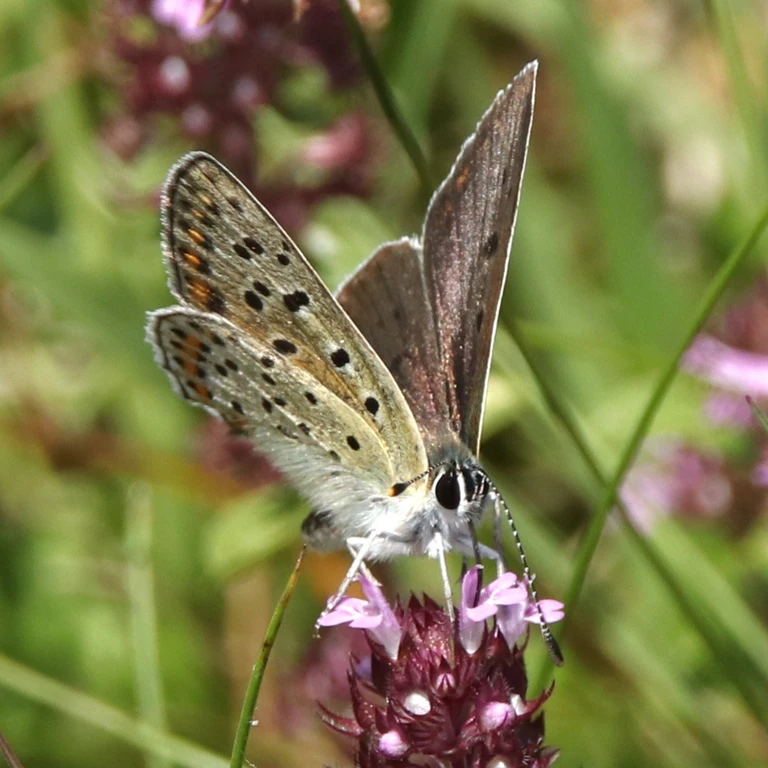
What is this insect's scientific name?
Lycaena tityrus (also Loweia tityrus)
